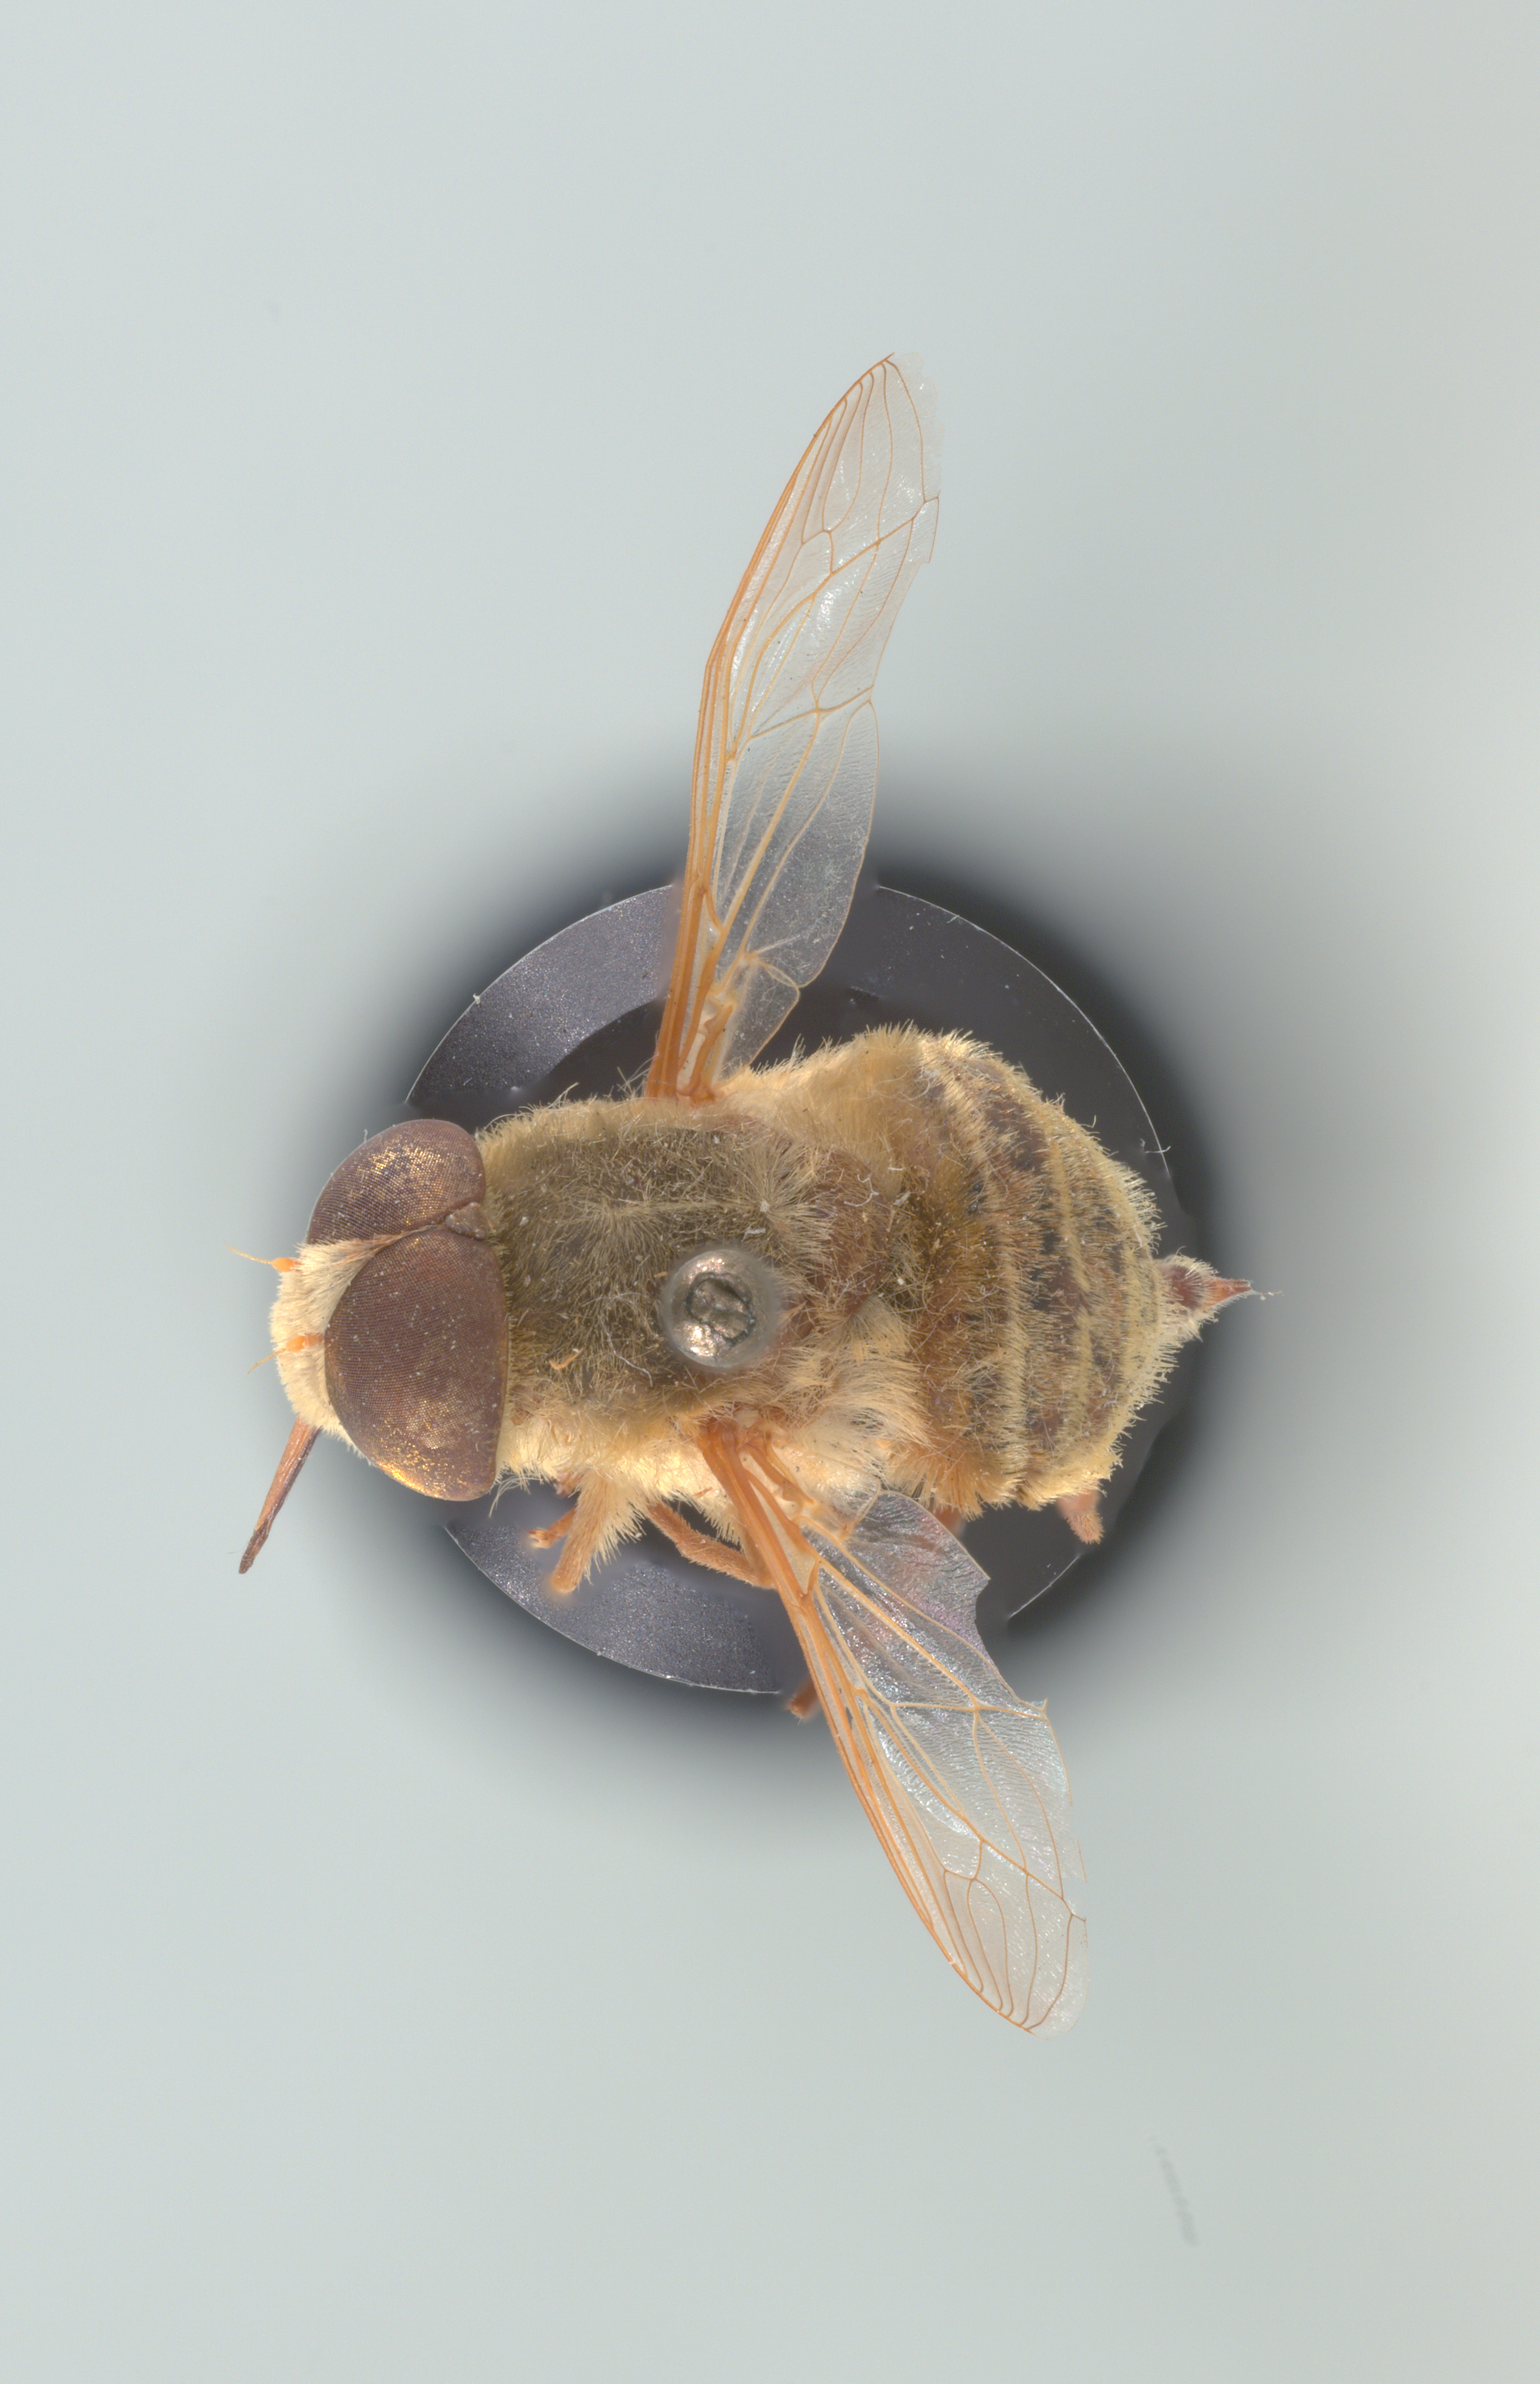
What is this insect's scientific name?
Neorhynchocephalus volaticus
